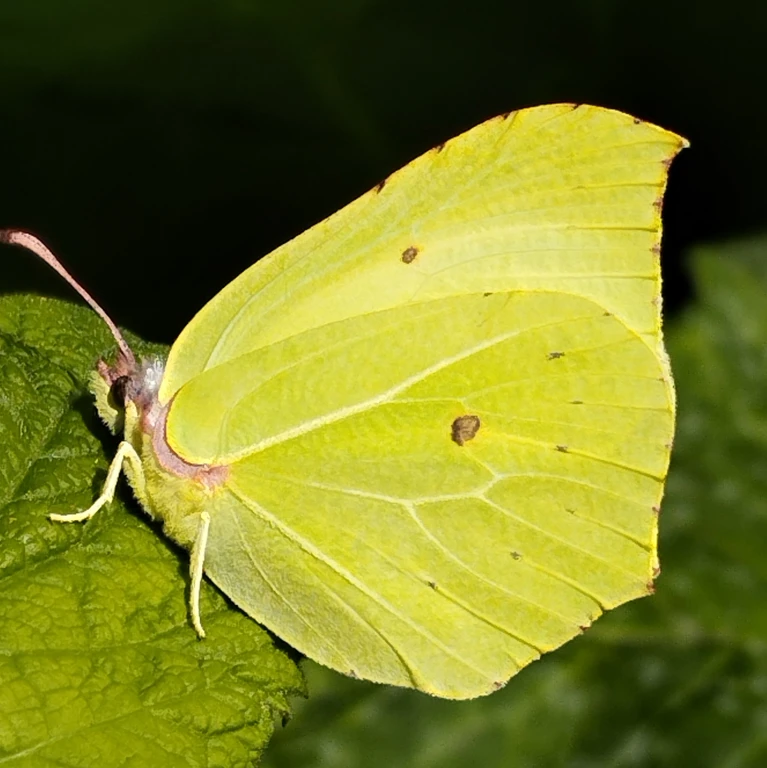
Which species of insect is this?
Gonepteryx rhamni
